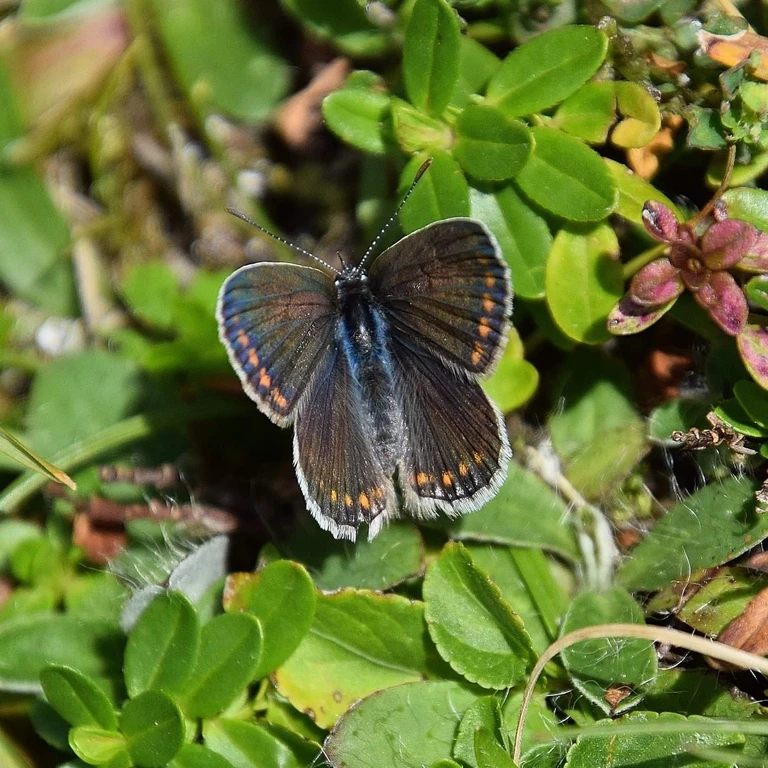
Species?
Lysandra coridon
